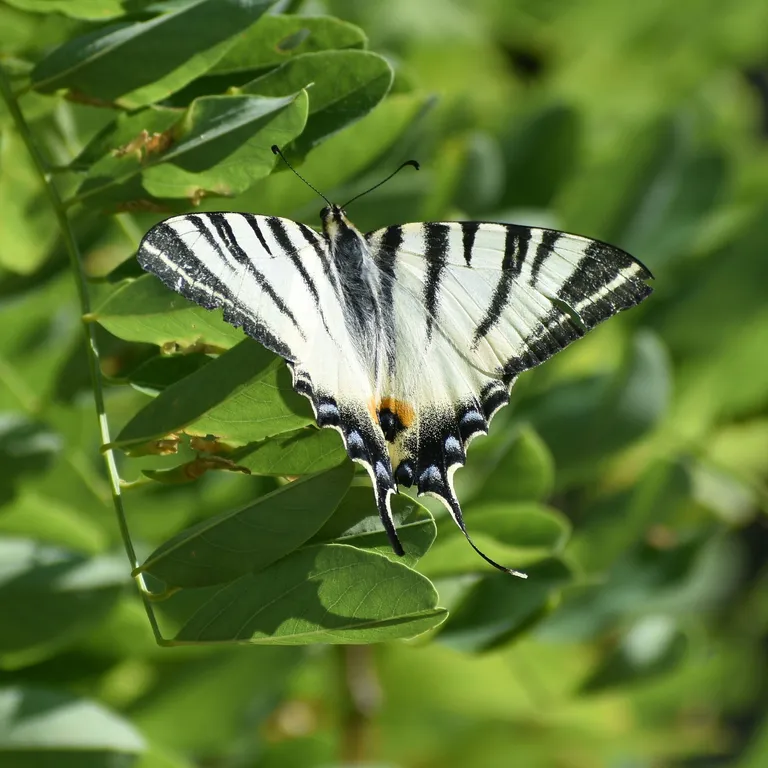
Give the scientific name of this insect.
Iphiclides podalirius
